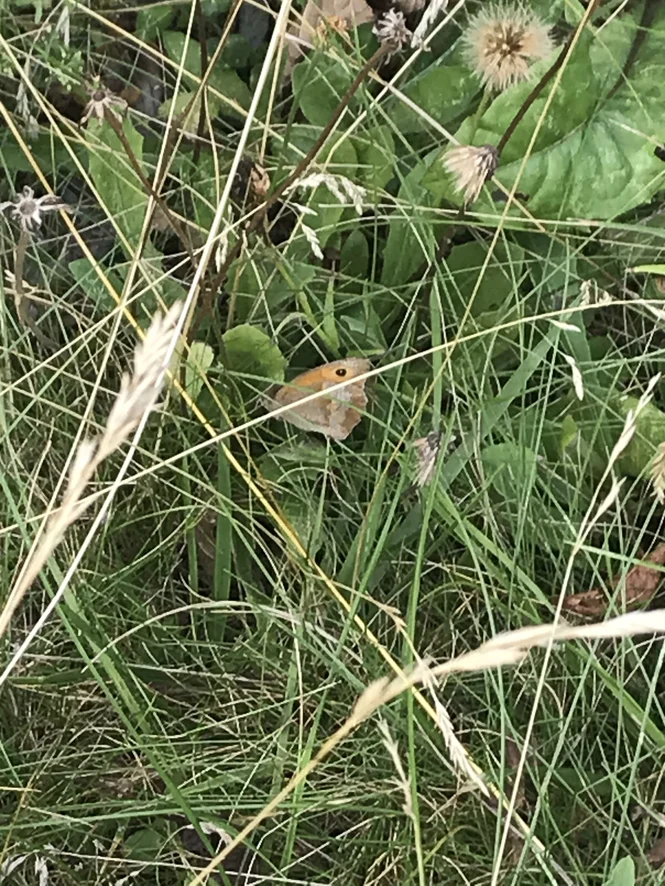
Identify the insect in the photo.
Maniola jurtina
